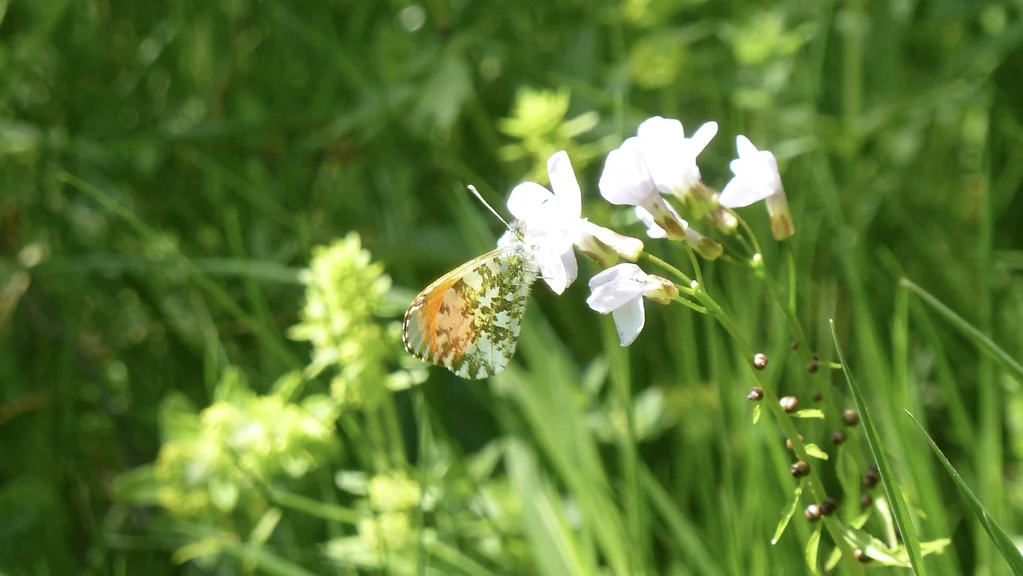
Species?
Anthocharis cardamines
